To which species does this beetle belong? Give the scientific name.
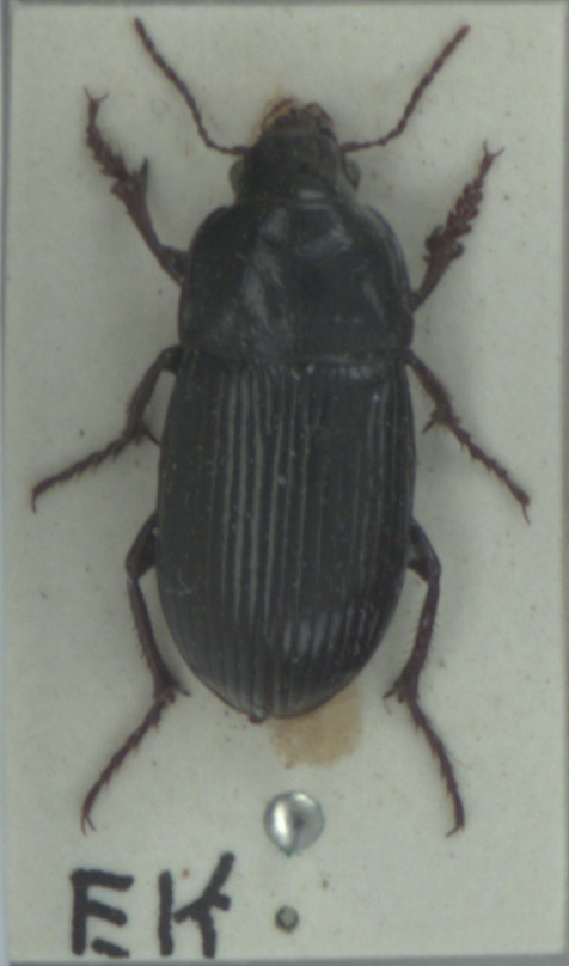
Zabrus tenebrioides
